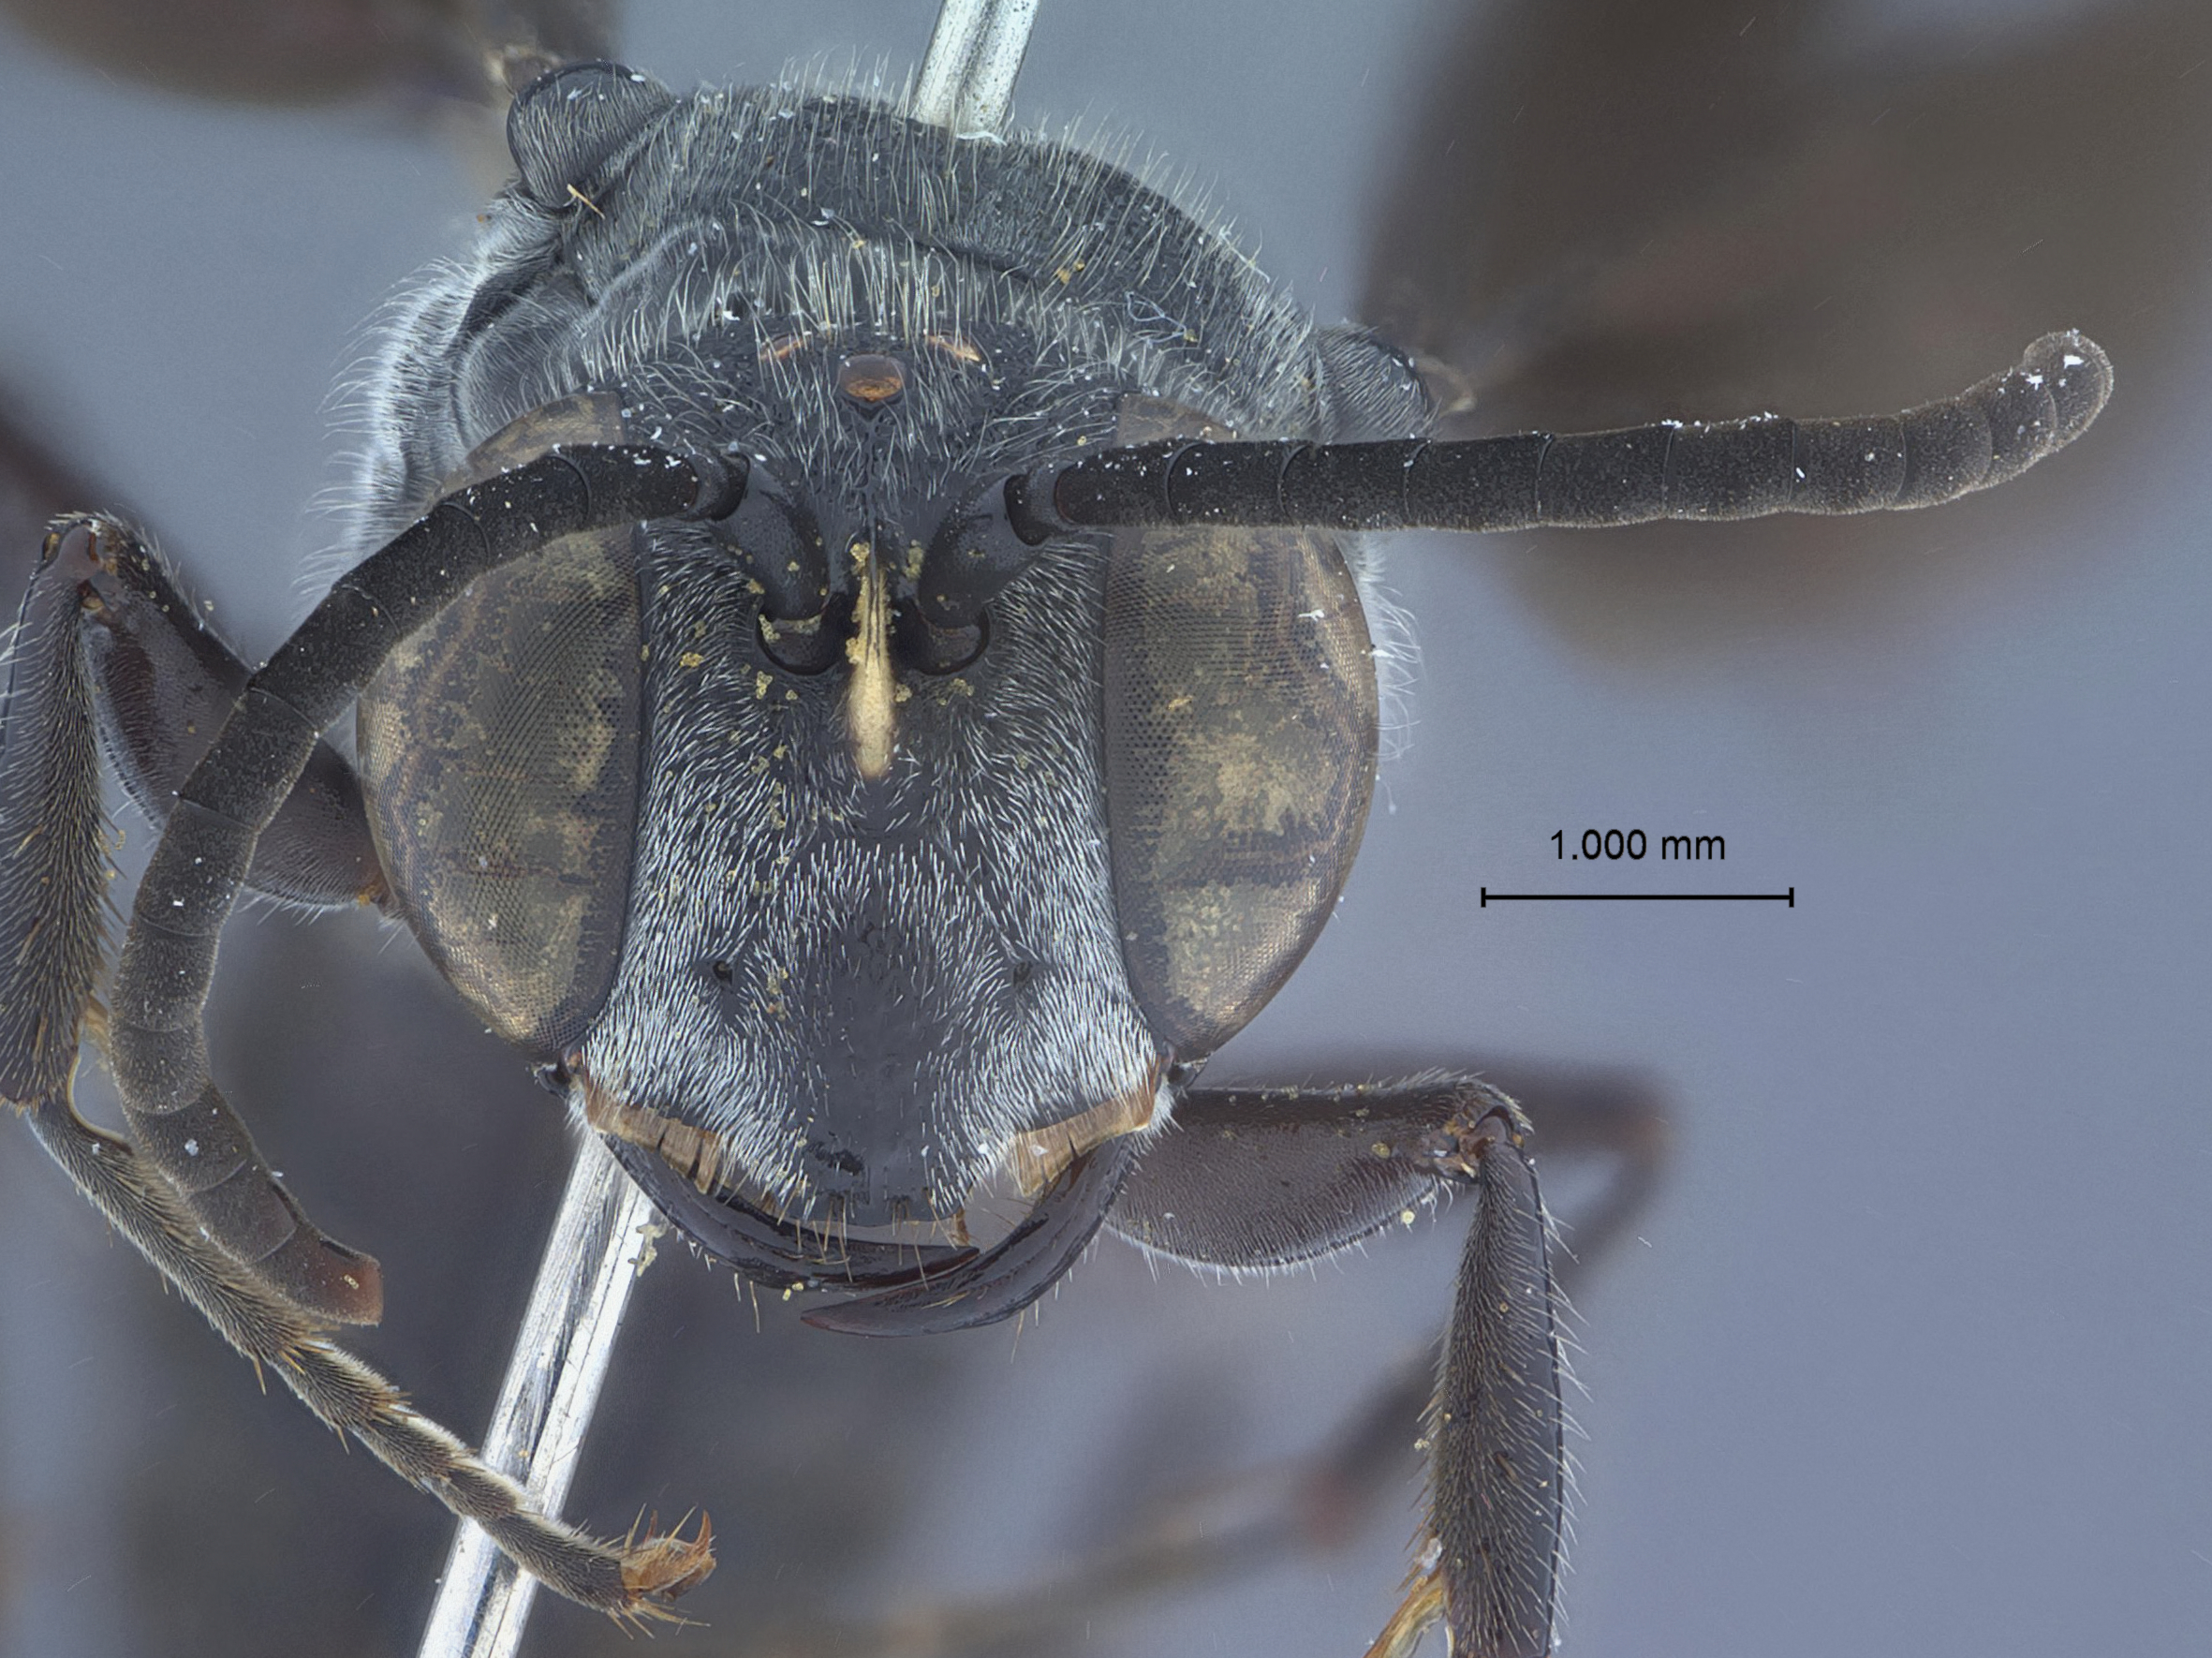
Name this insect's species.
Cerceris curo
